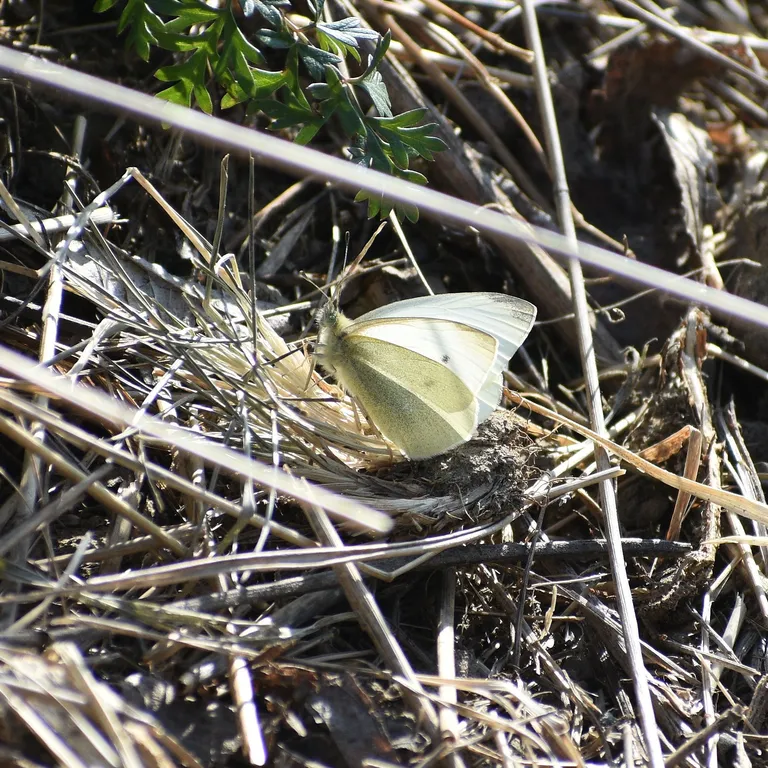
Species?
Pieris rapae
